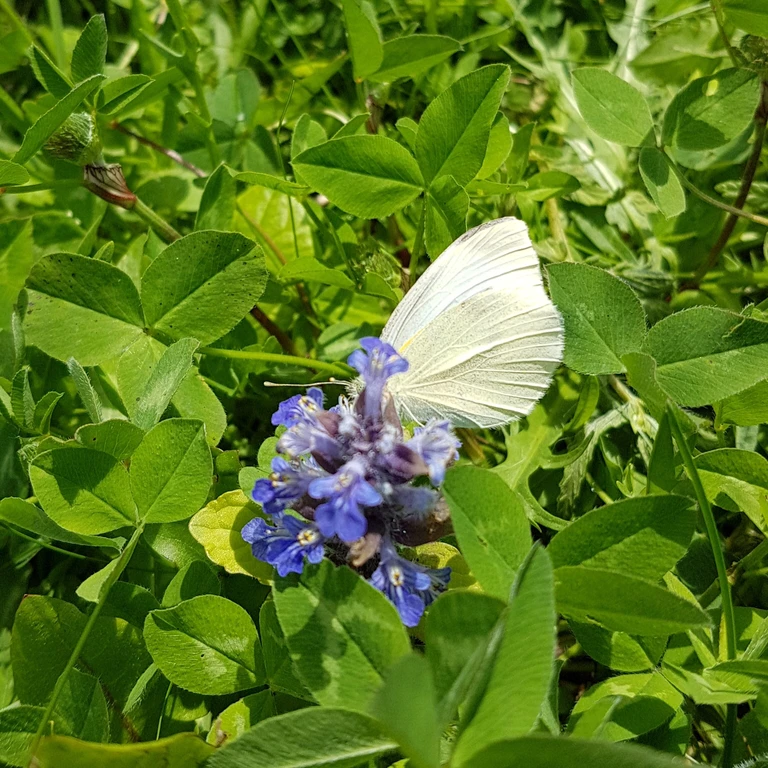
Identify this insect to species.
Pieris rapae
